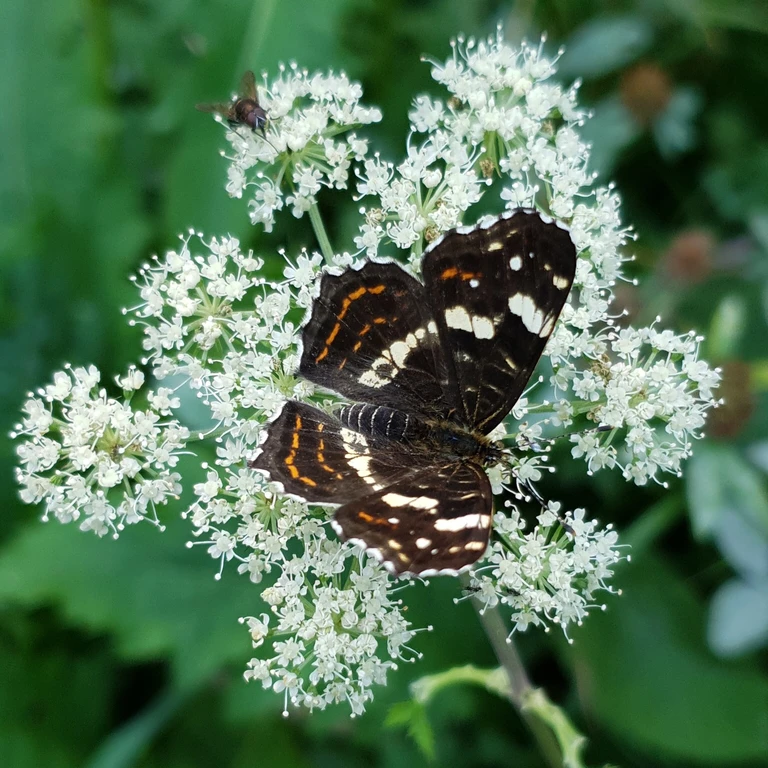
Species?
Araschnia levana
